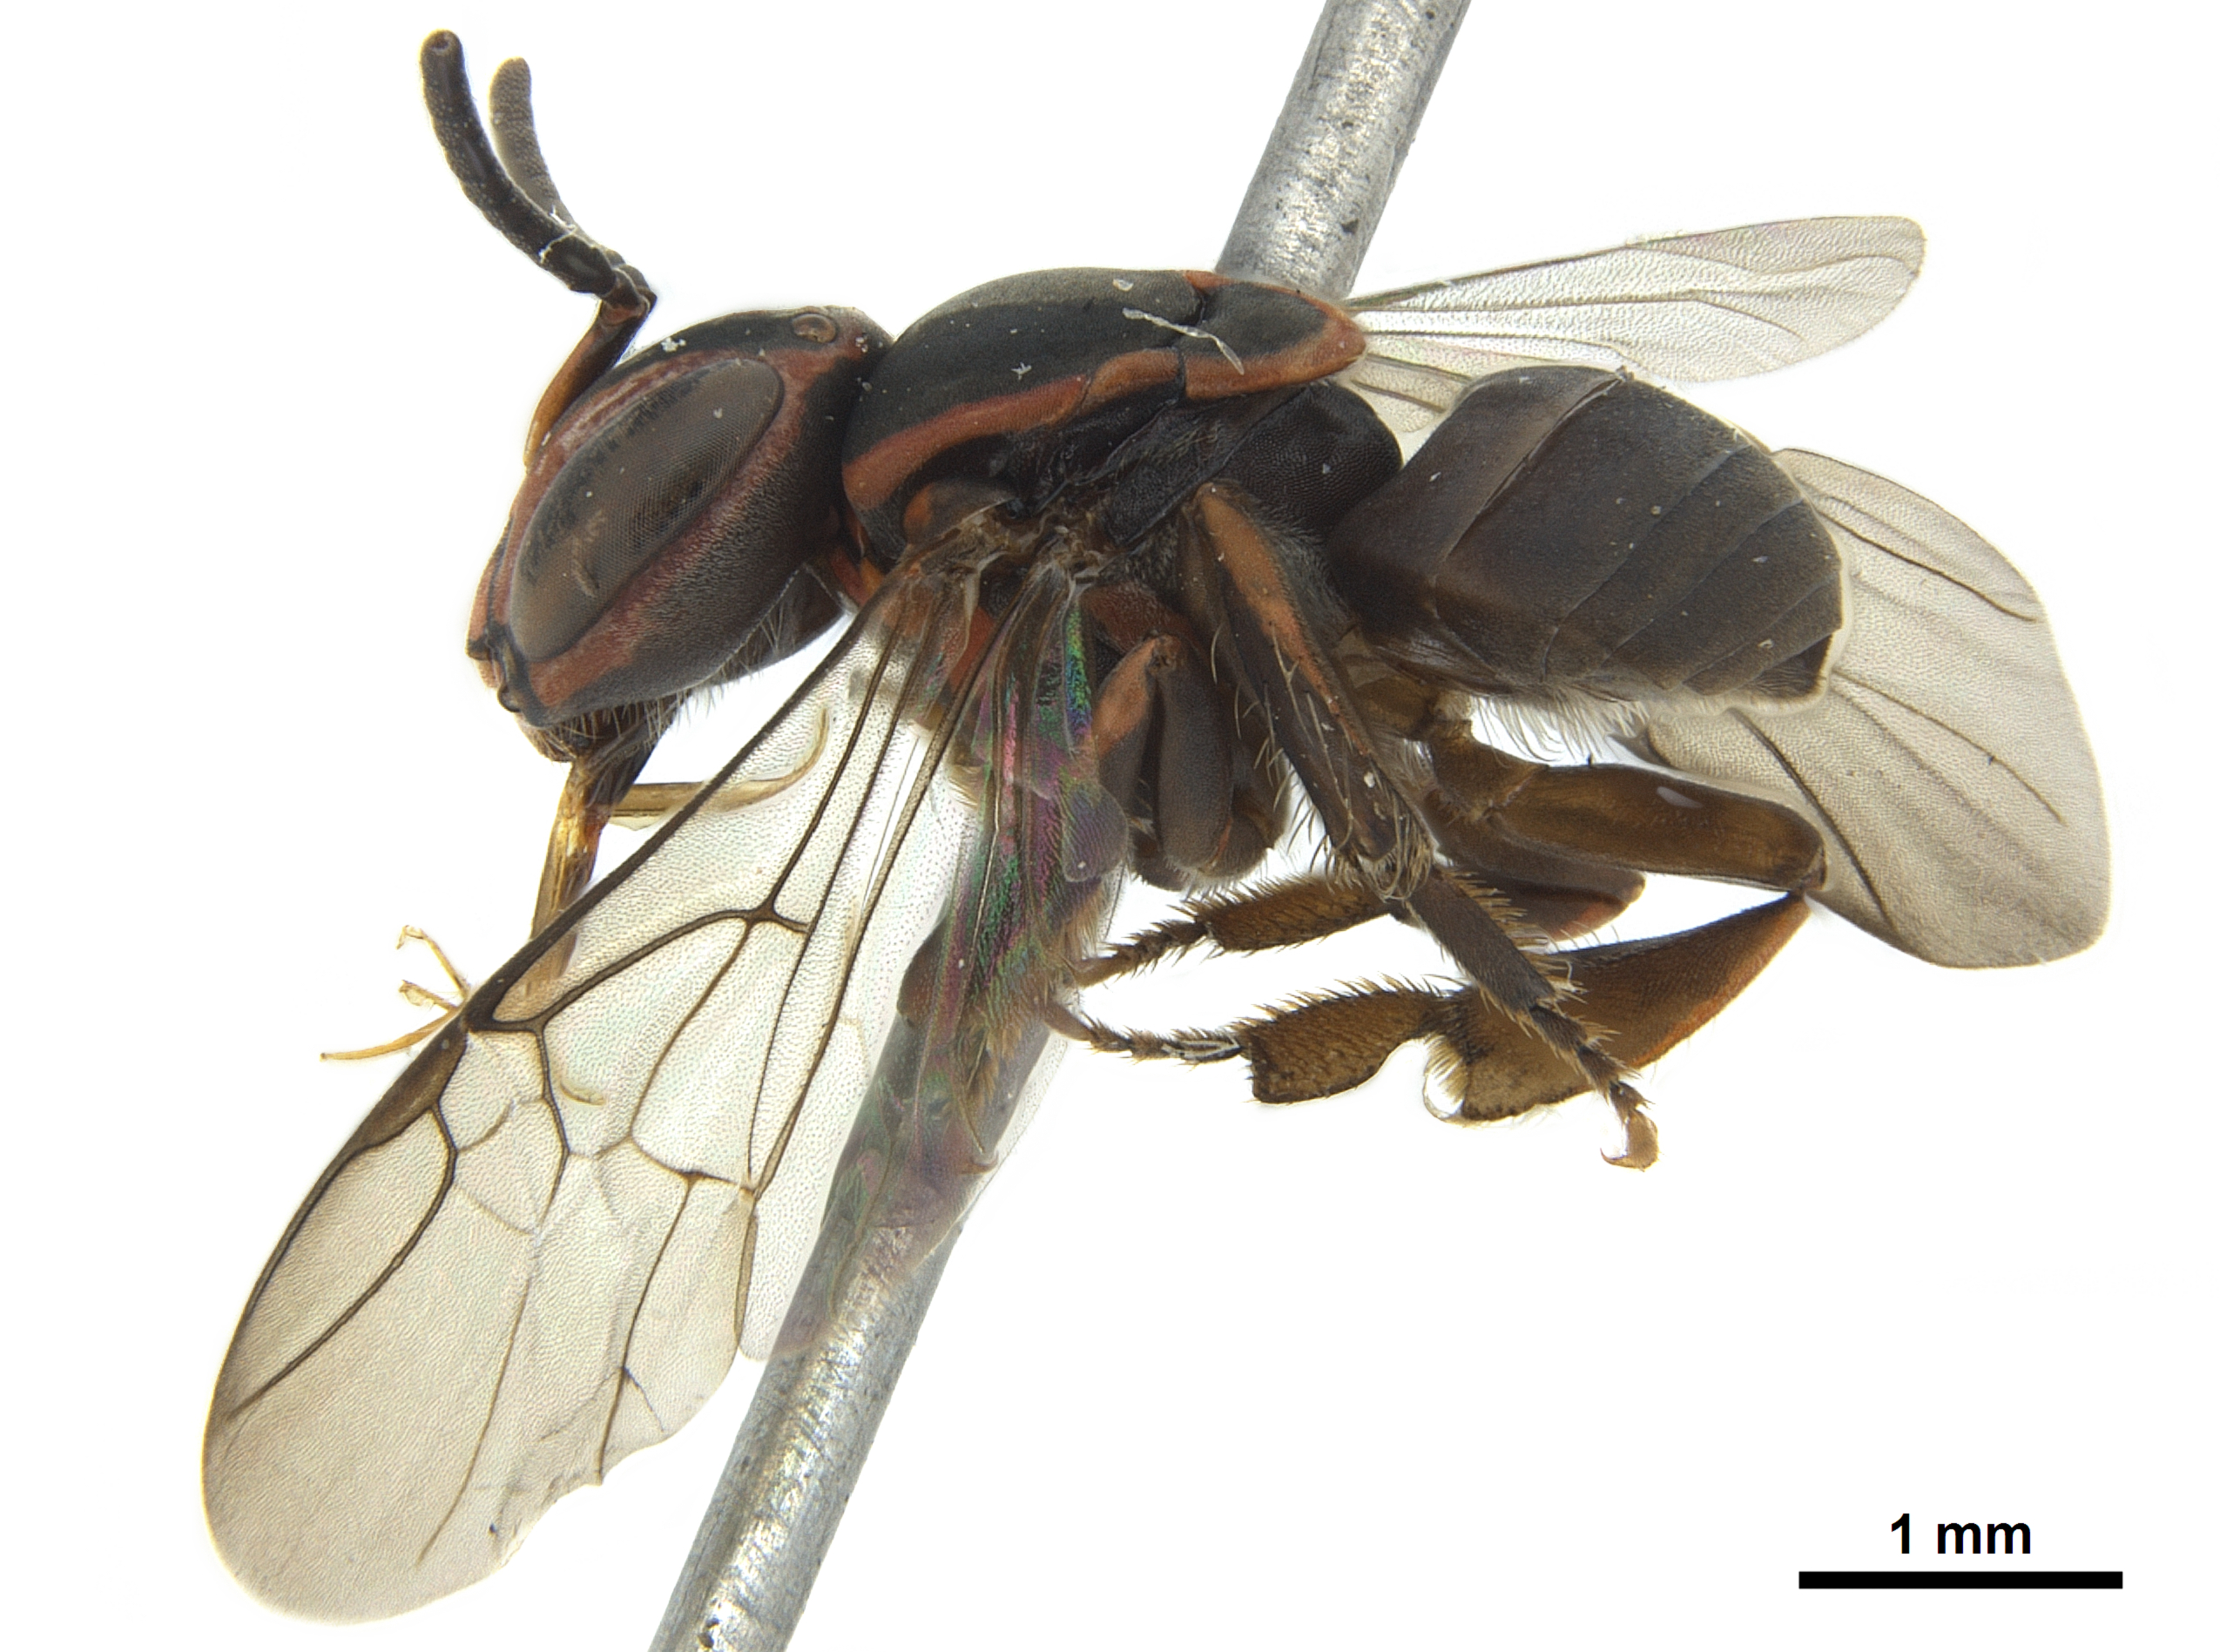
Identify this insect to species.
Paratrigona ornaticeps
